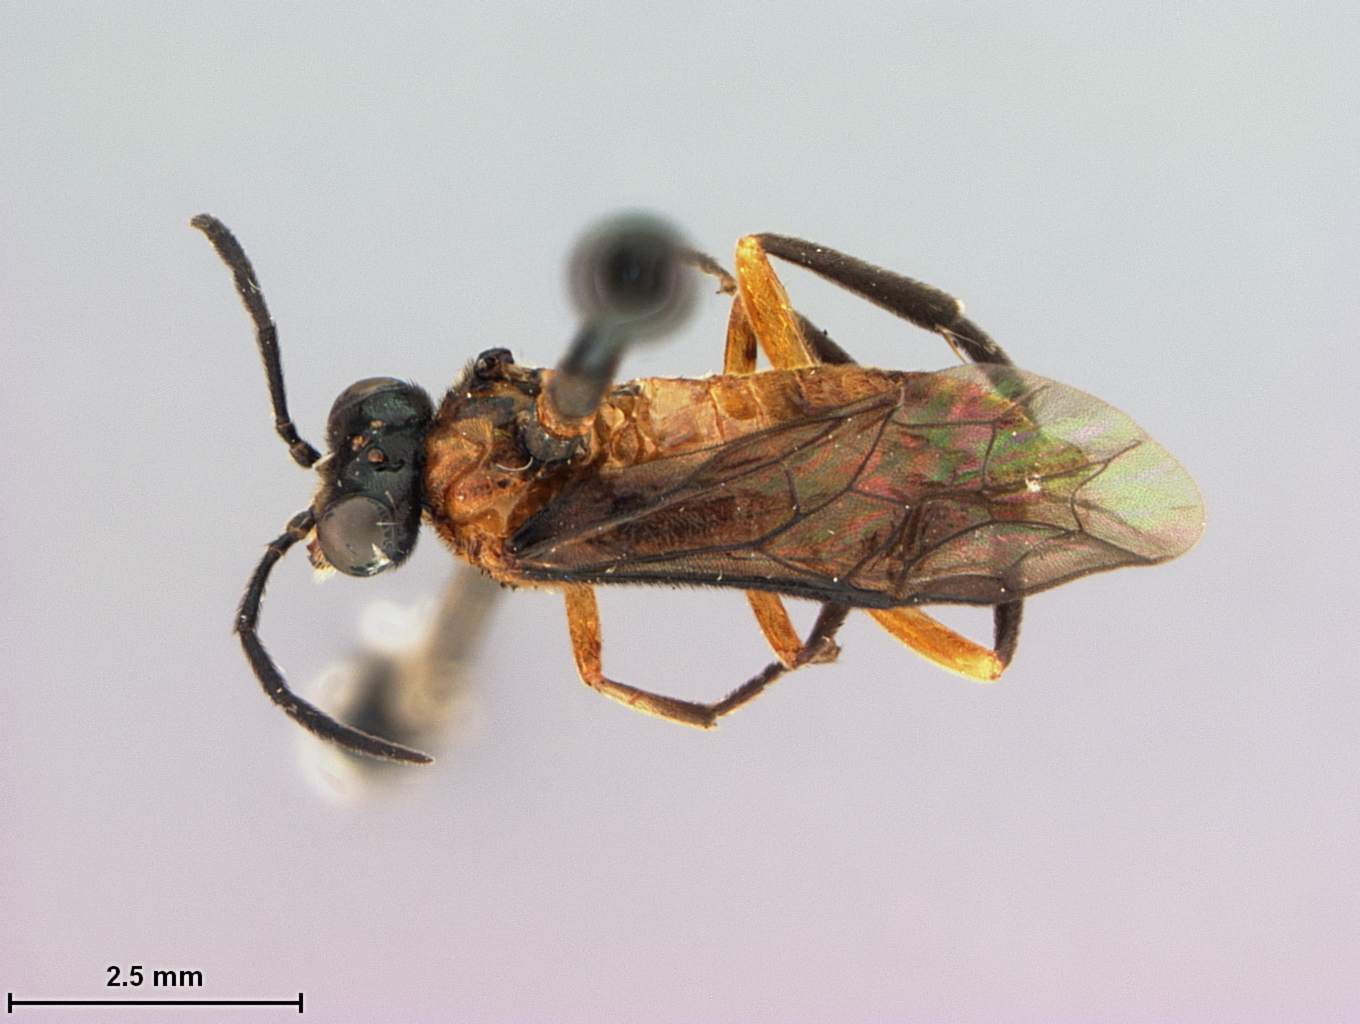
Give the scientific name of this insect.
Waldheimia melanocephala
